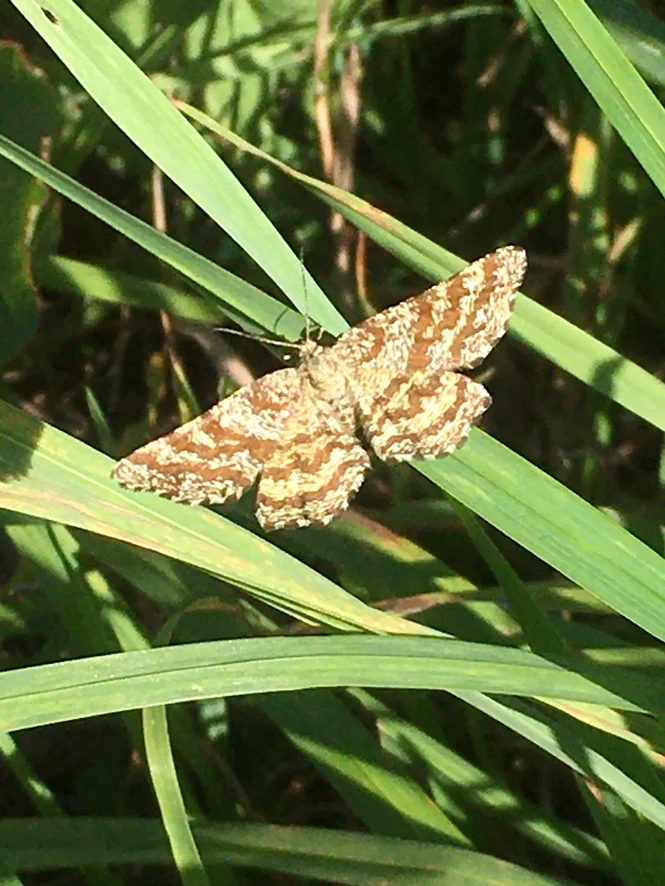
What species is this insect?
Ematurga atomaria
